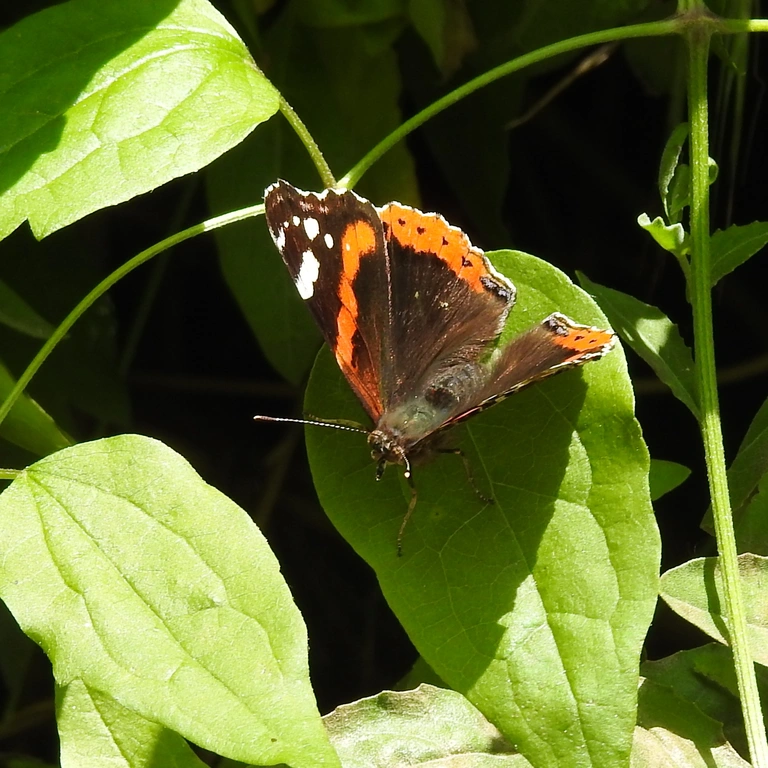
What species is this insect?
Vanessa atalanta
